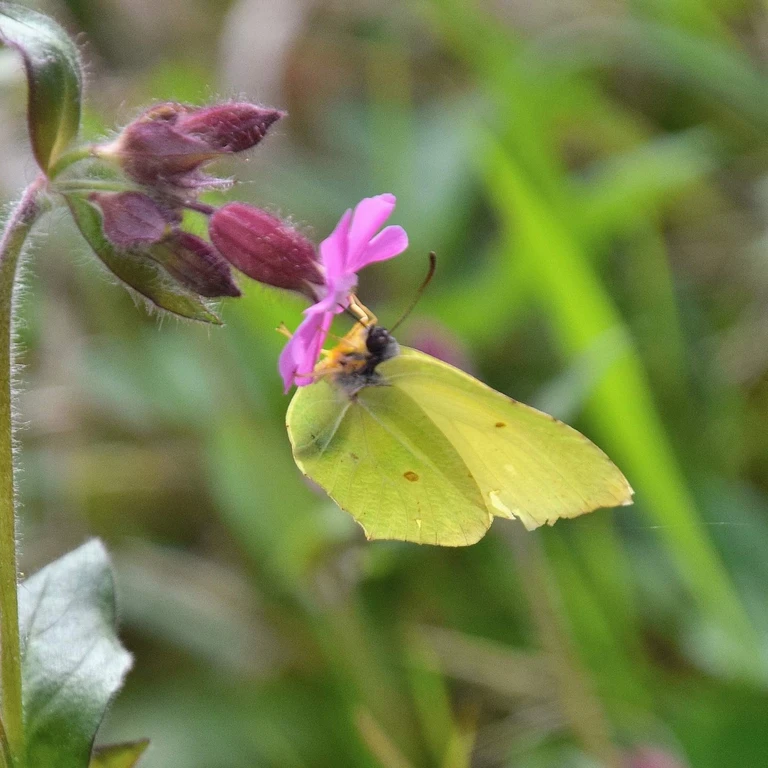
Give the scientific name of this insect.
Gonepteryx rhamni
